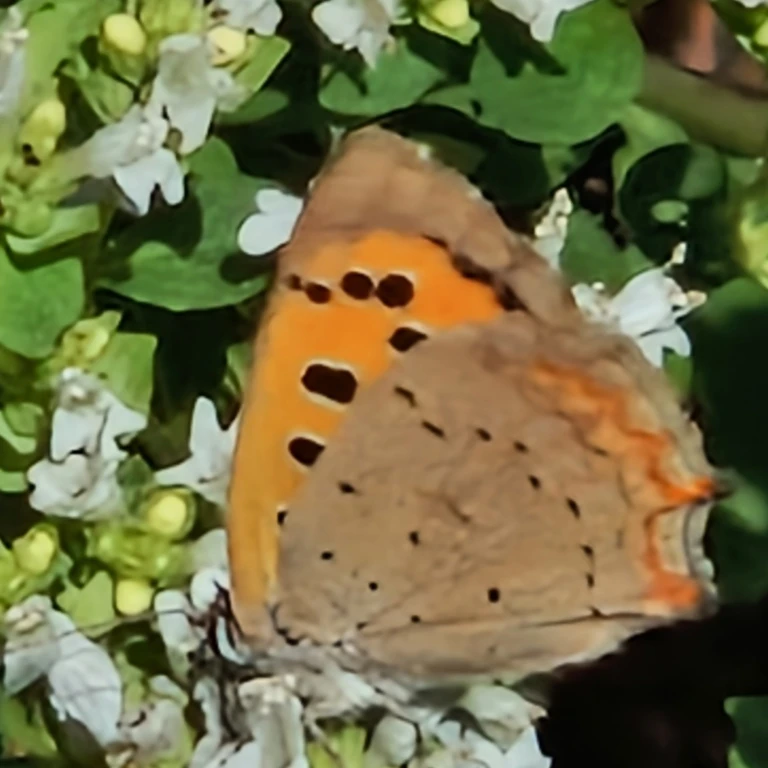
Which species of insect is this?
Lycaena phlaeas
